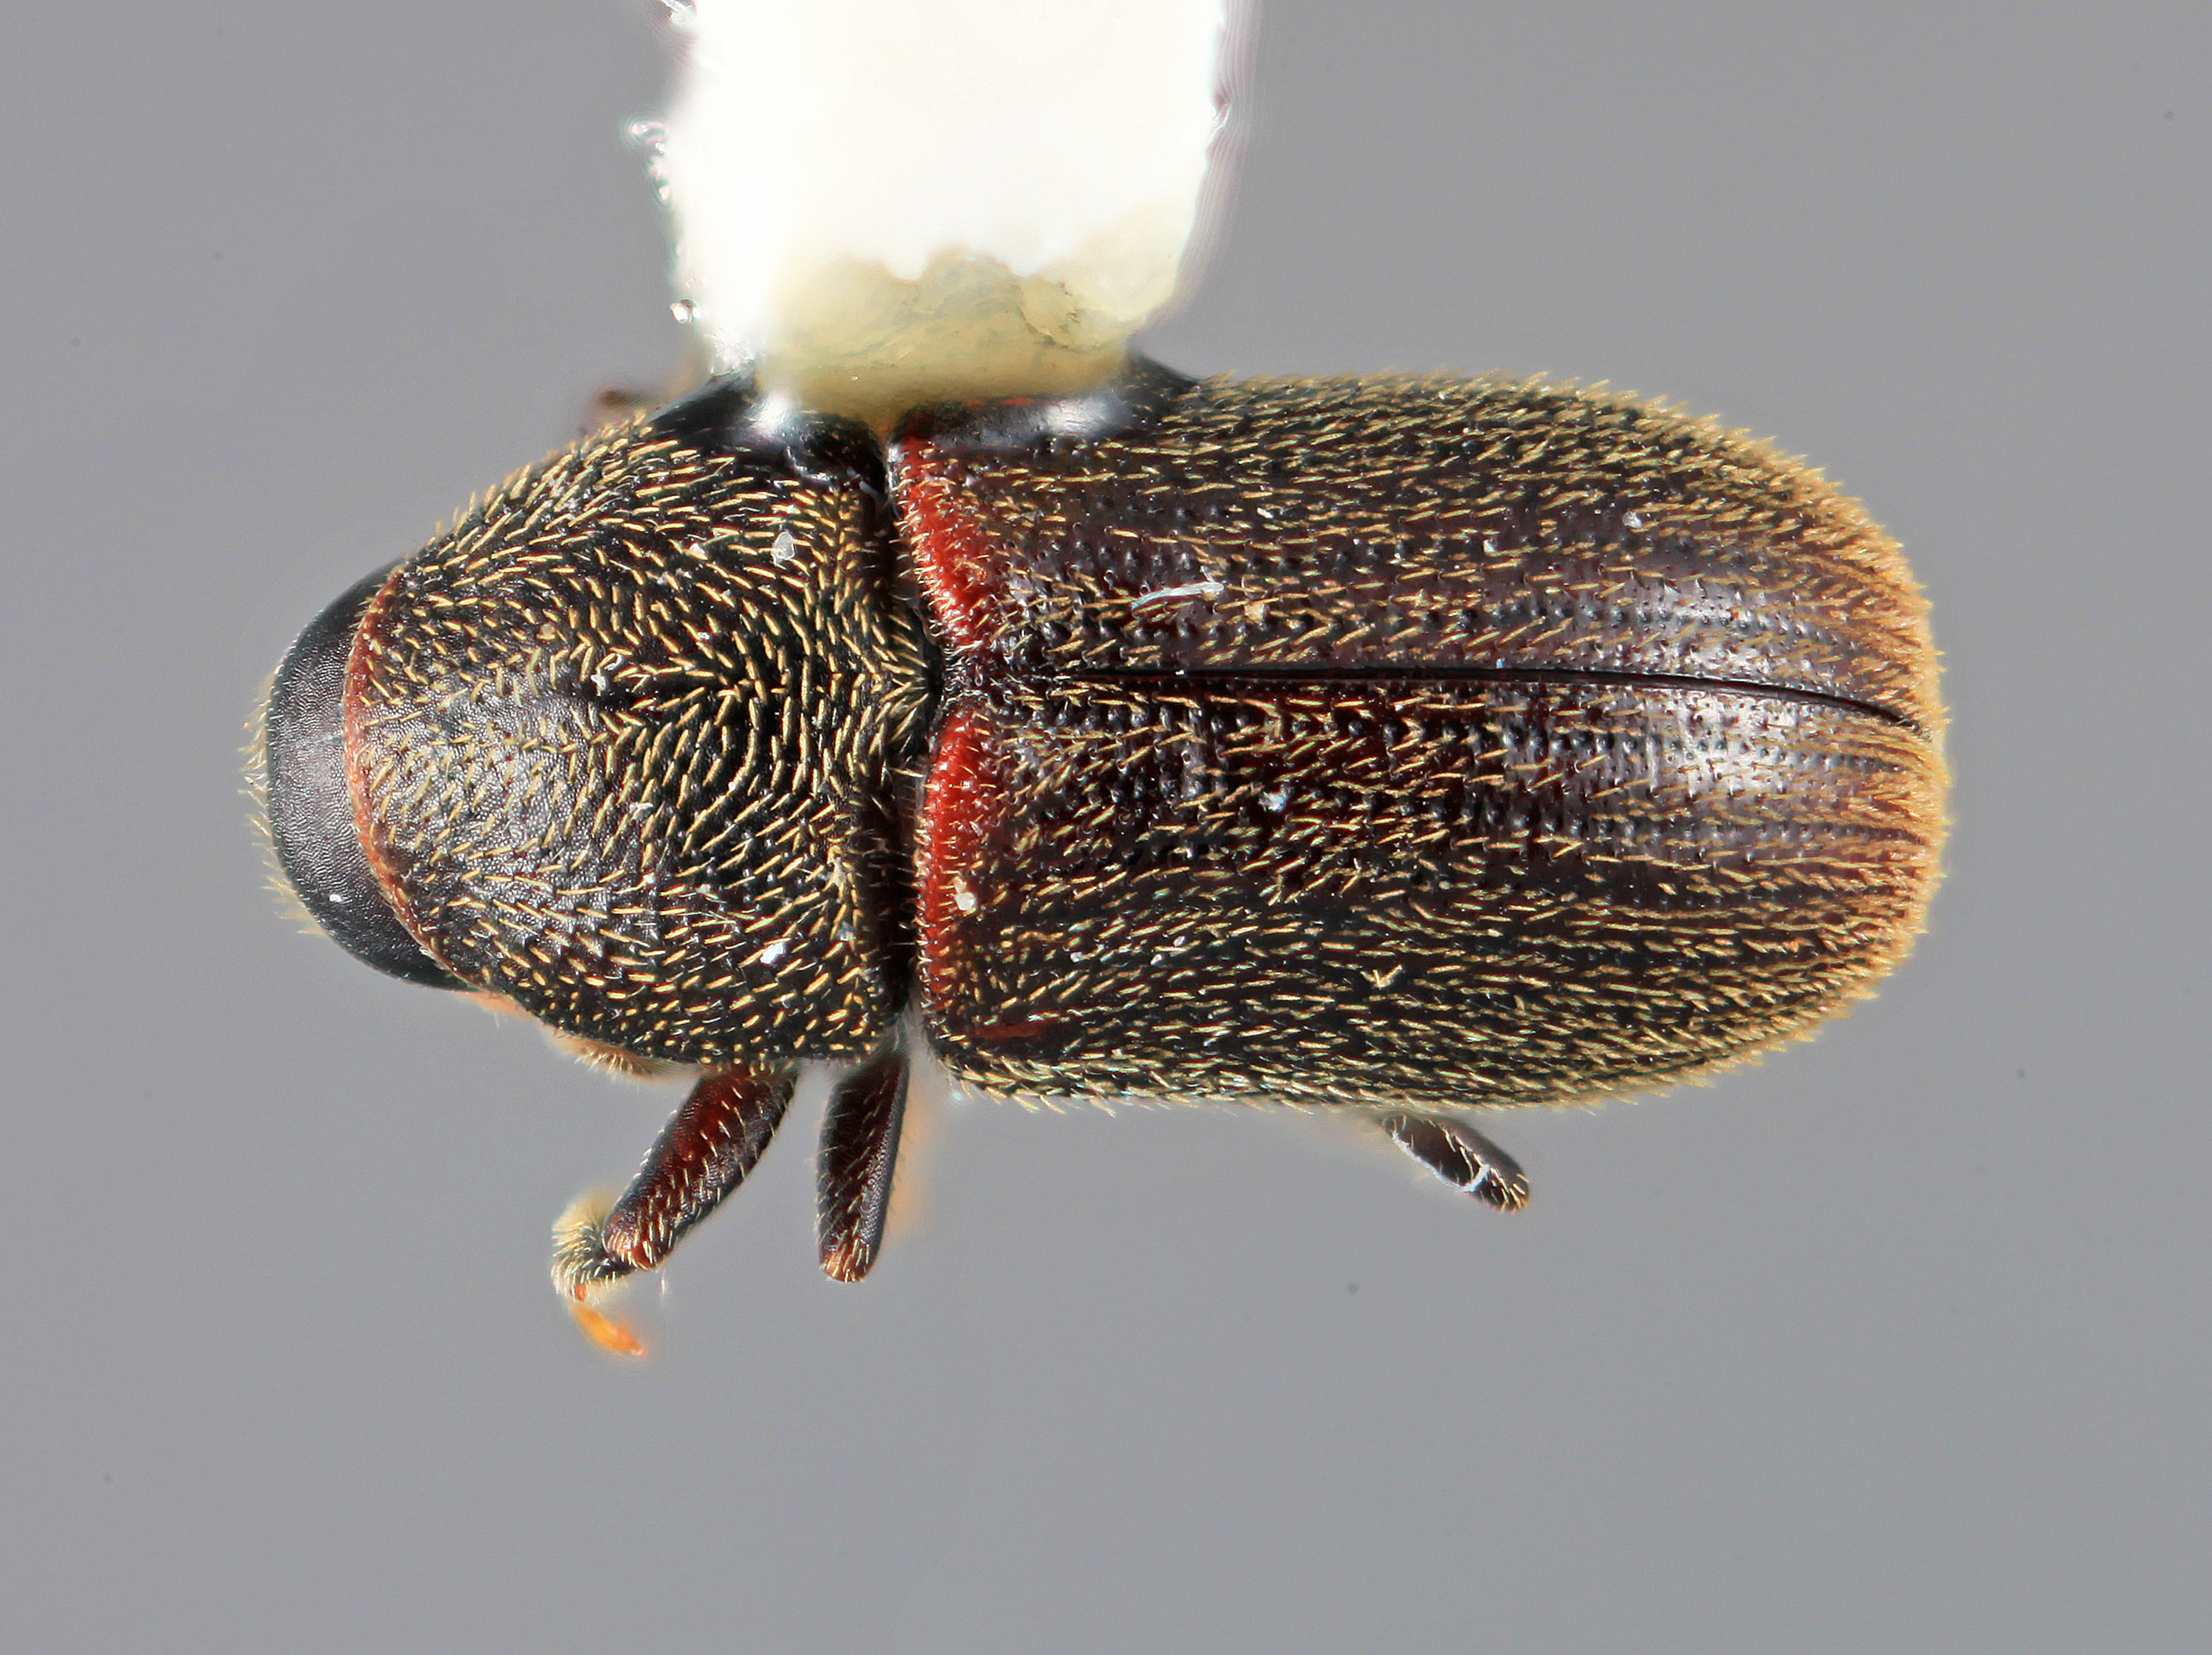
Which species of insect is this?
Chramesus gracilis
